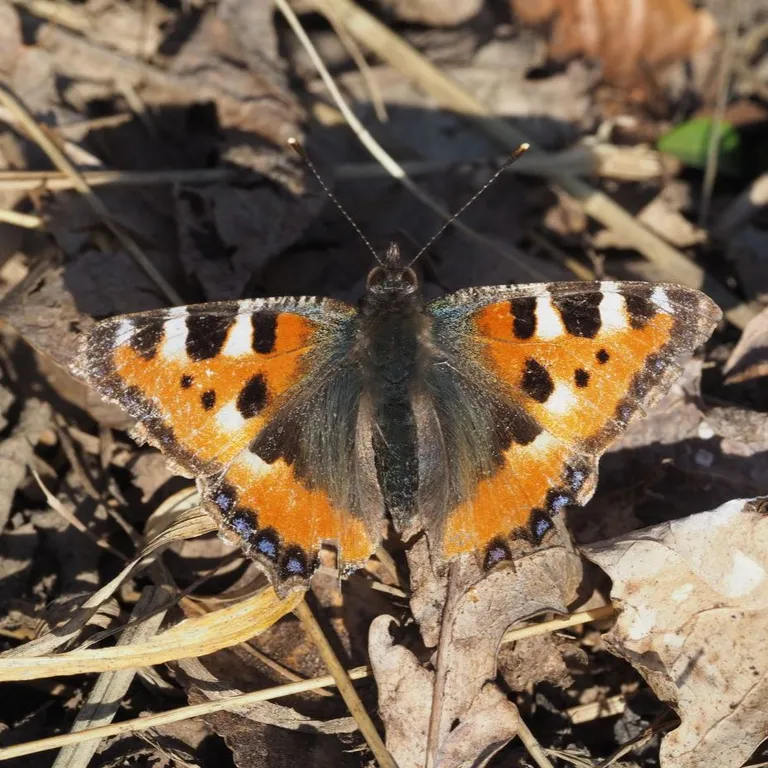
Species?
Aglais urticae
